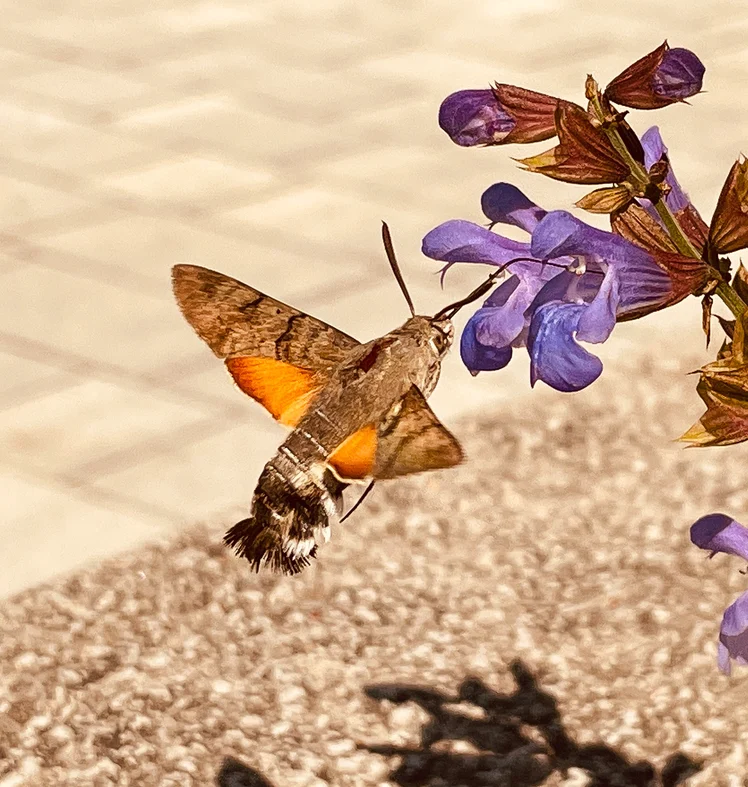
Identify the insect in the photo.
Macroglossum stellatarum
